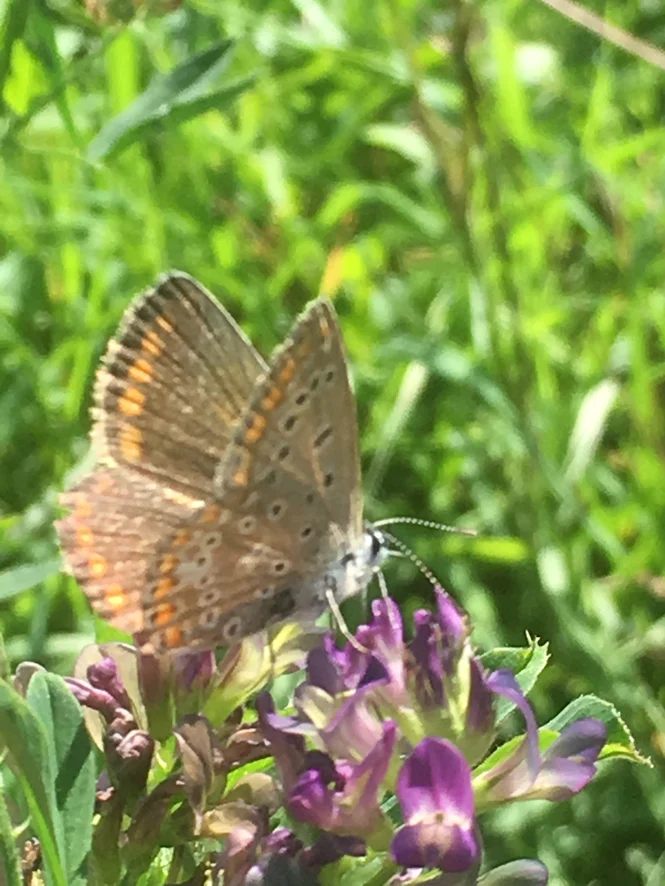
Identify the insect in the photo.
Polyommatus icarus
